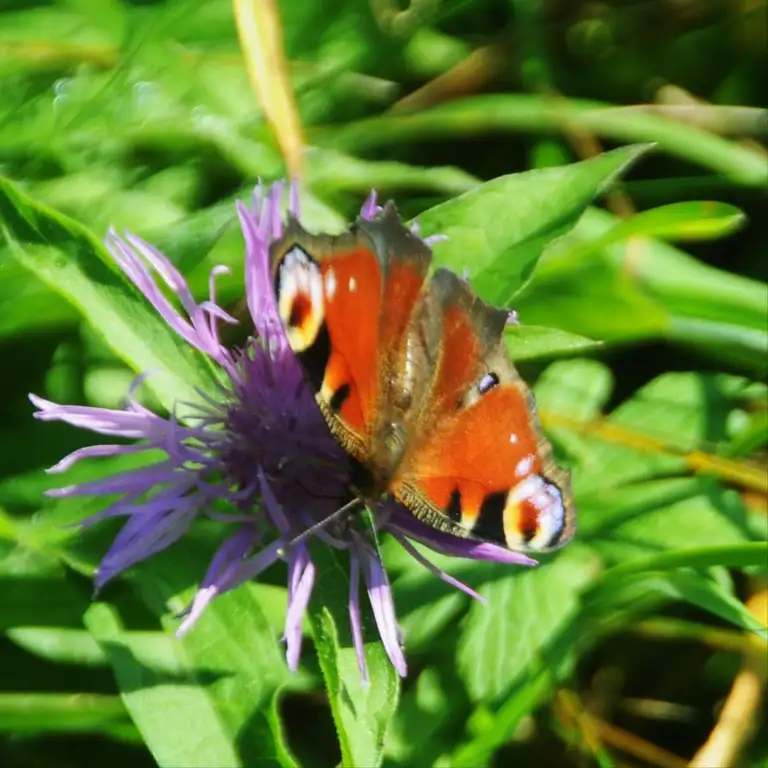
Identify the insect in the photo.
Aglais io
